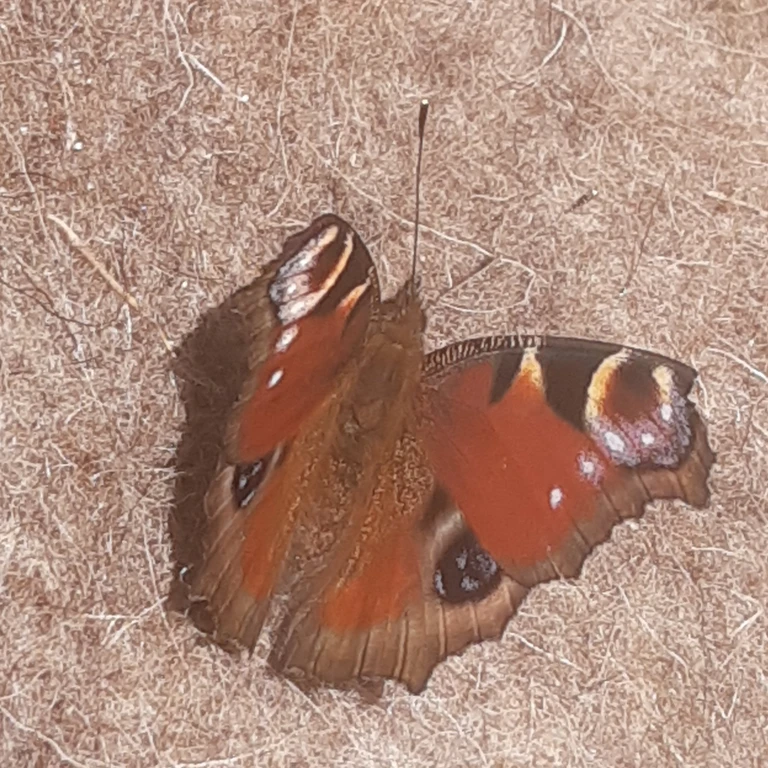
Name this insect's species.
Aglais io
